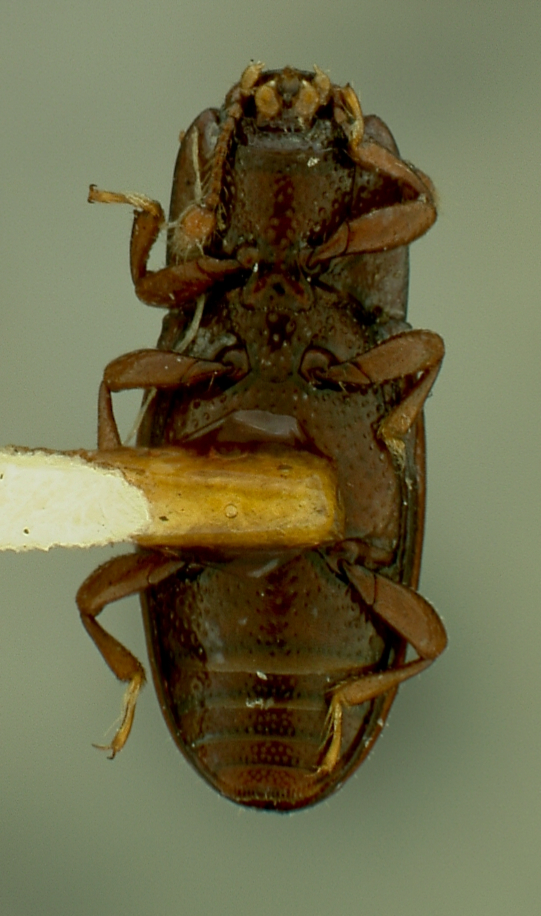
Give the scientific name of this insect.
Cerylon sylvaticum
